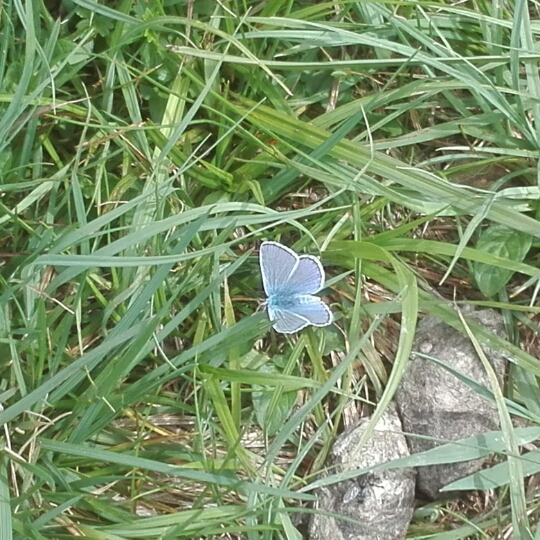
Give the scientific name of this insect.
Polyommatus icarus
